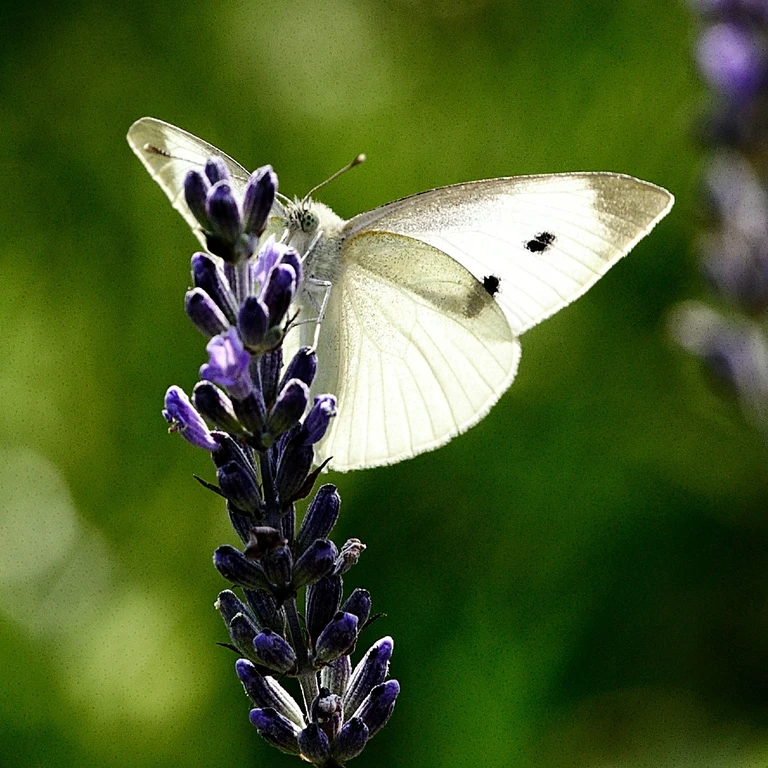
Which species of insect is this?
Pieris rapae
